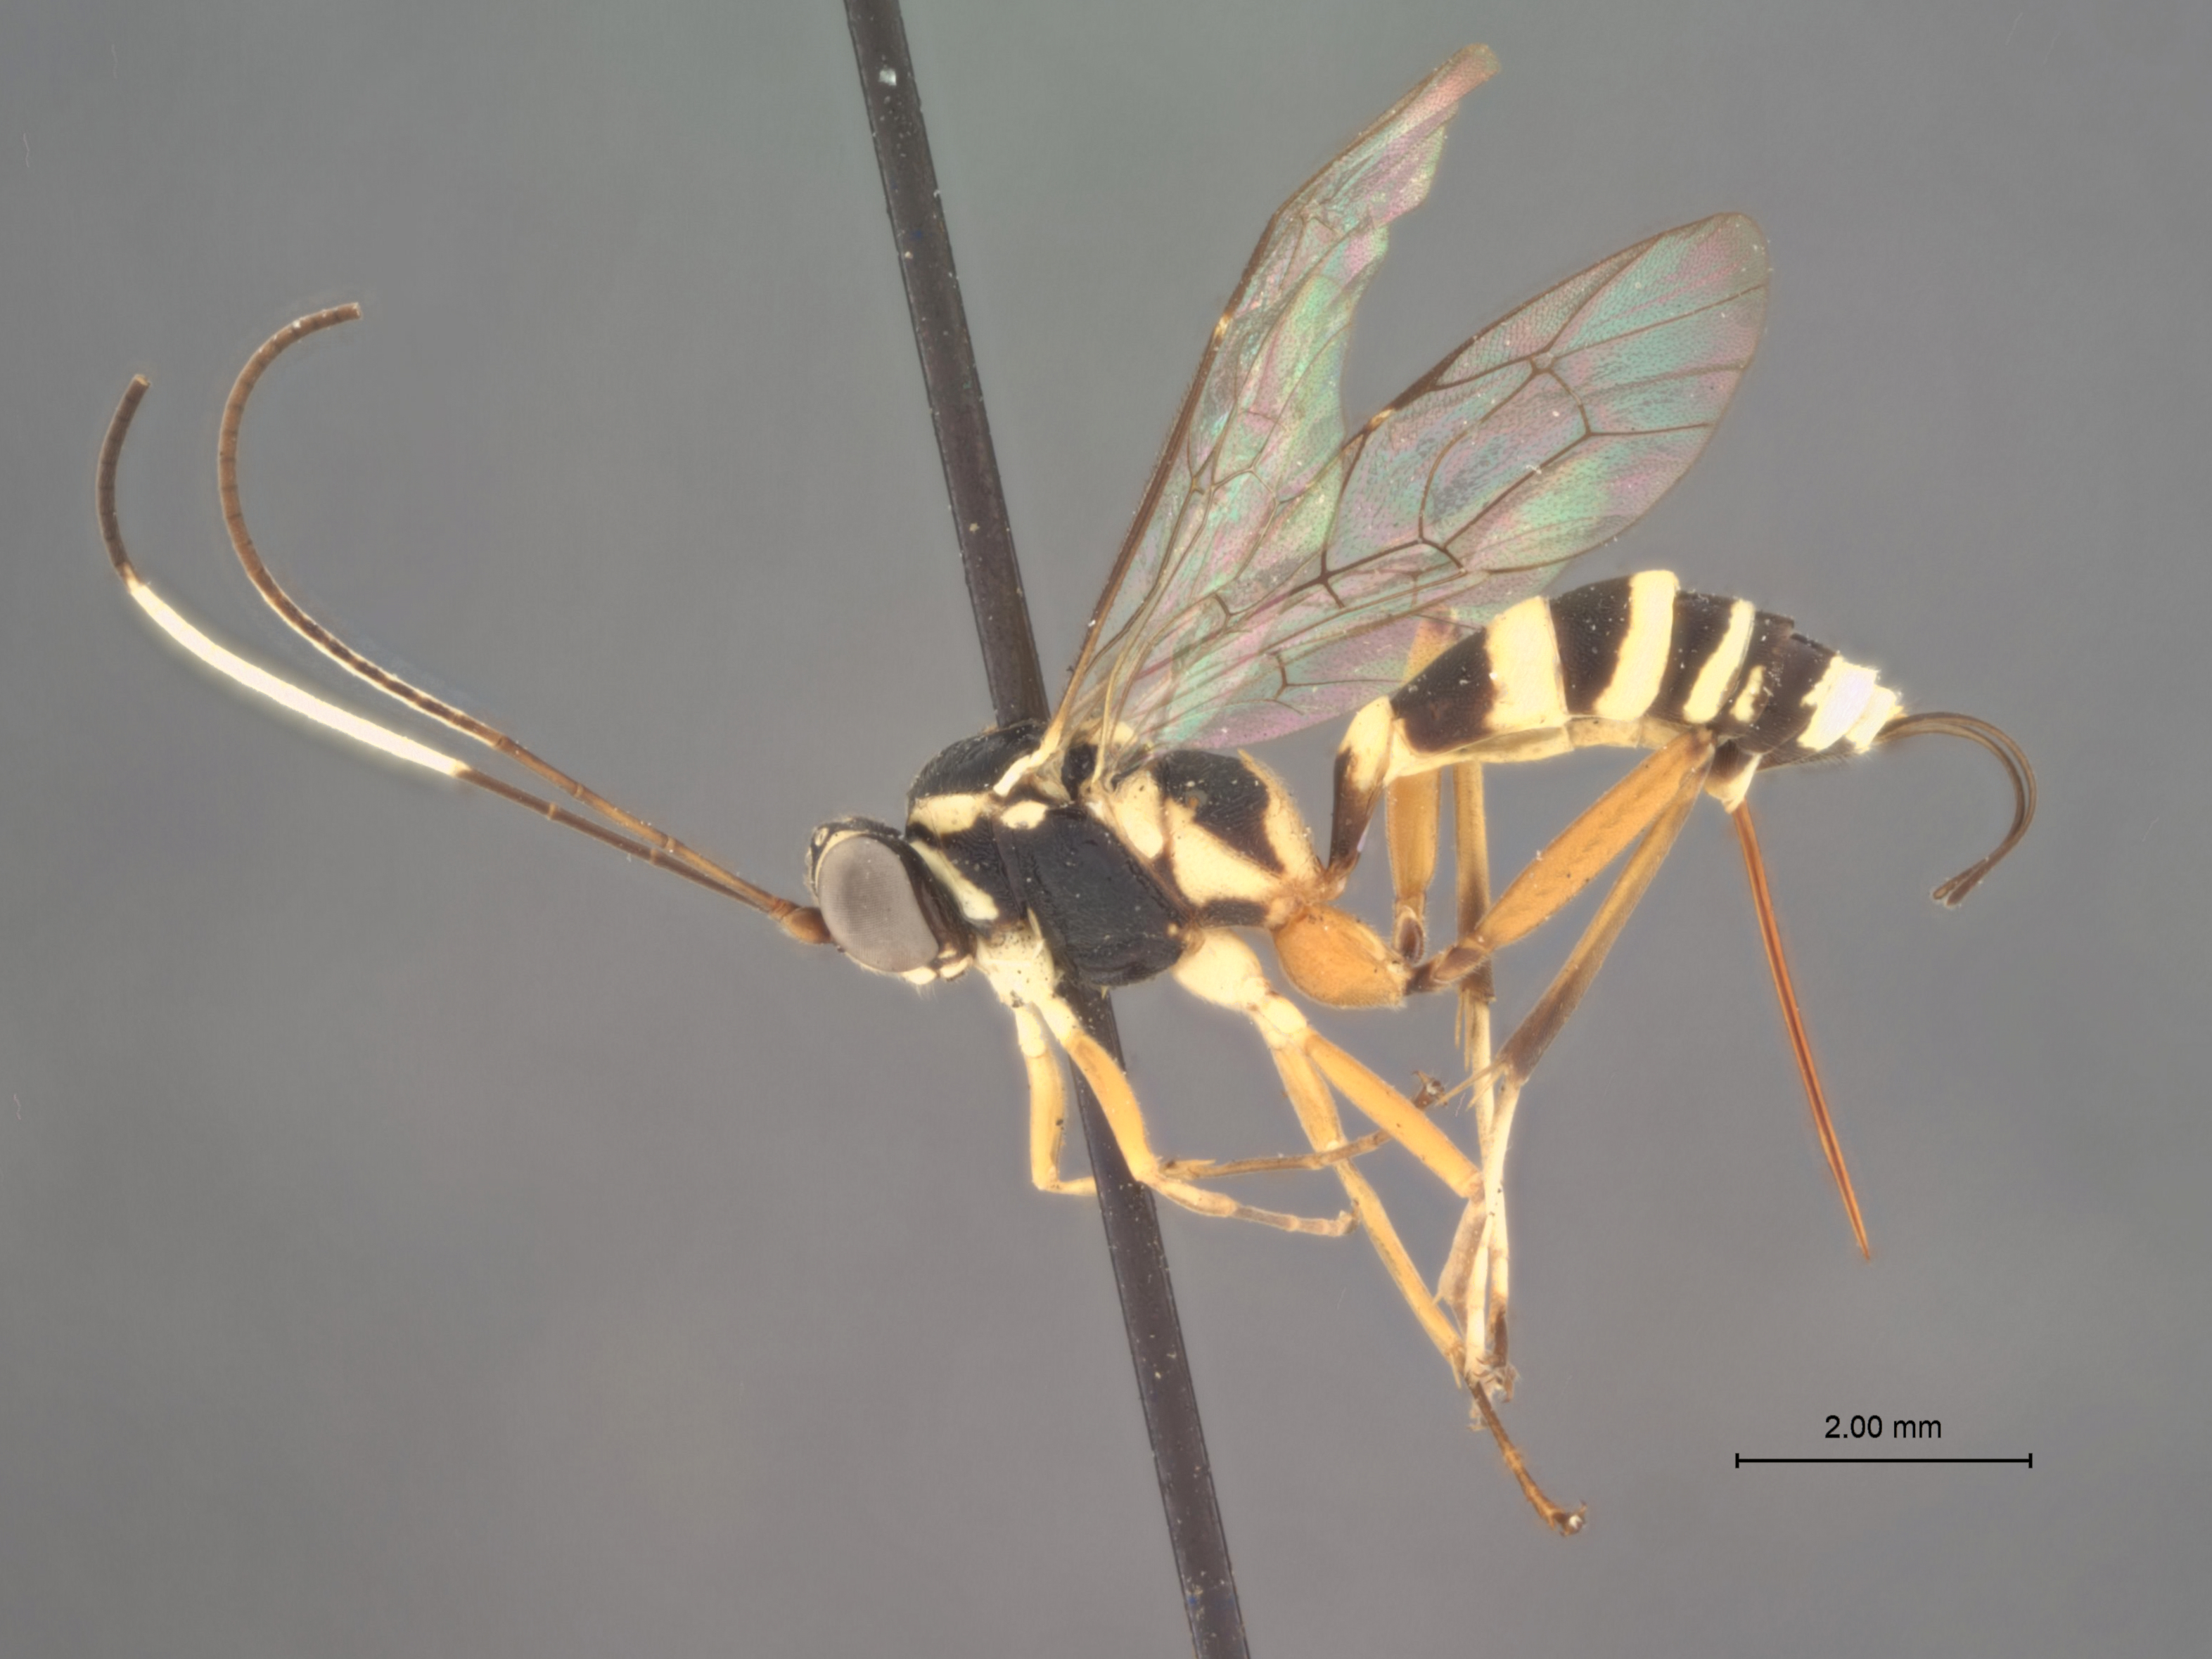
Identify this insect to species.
Agrothereutes albicoxis
